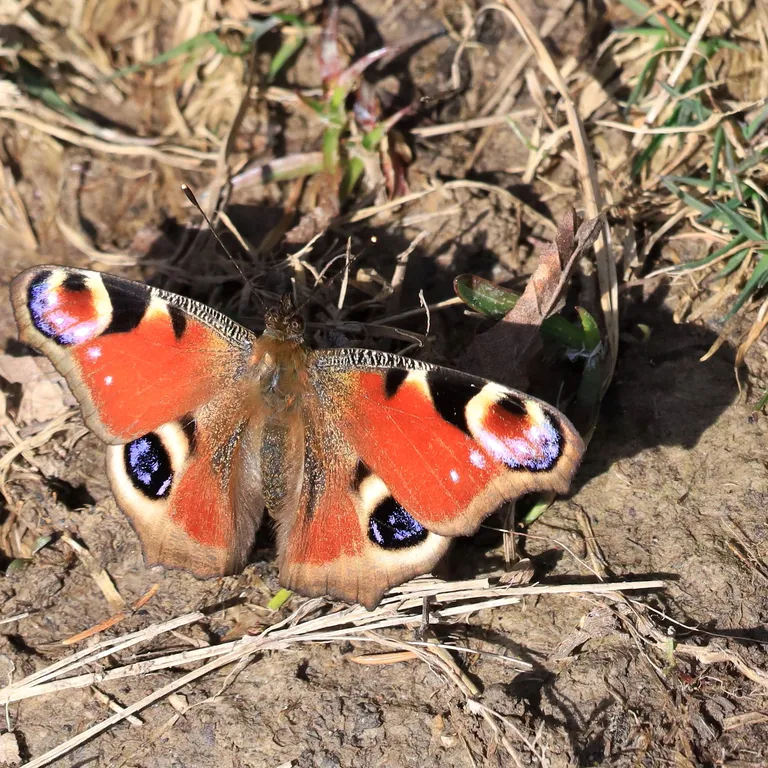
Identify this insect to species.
Aglais io
